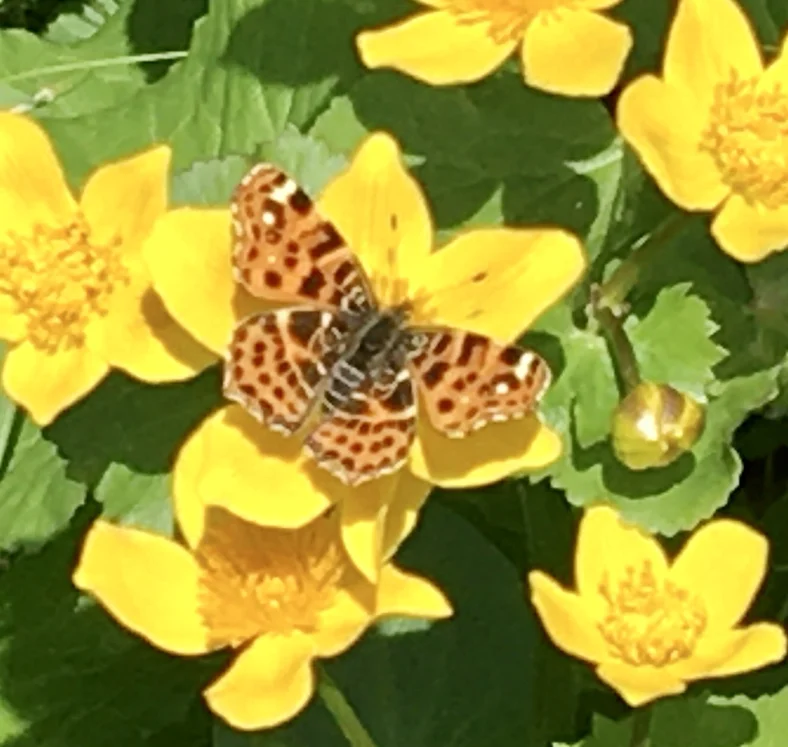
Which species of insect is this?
Araschnia levana
